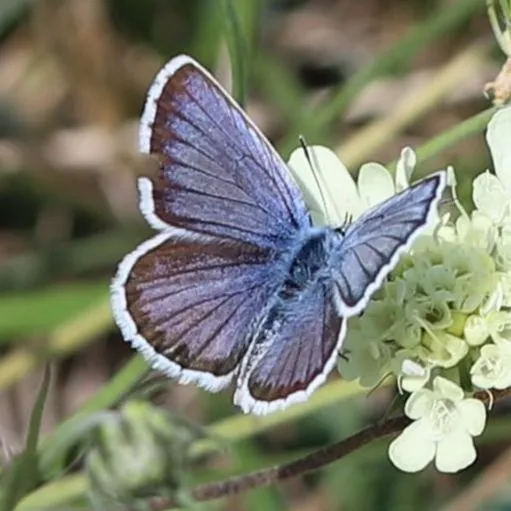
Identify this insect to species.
Plebejus argus
